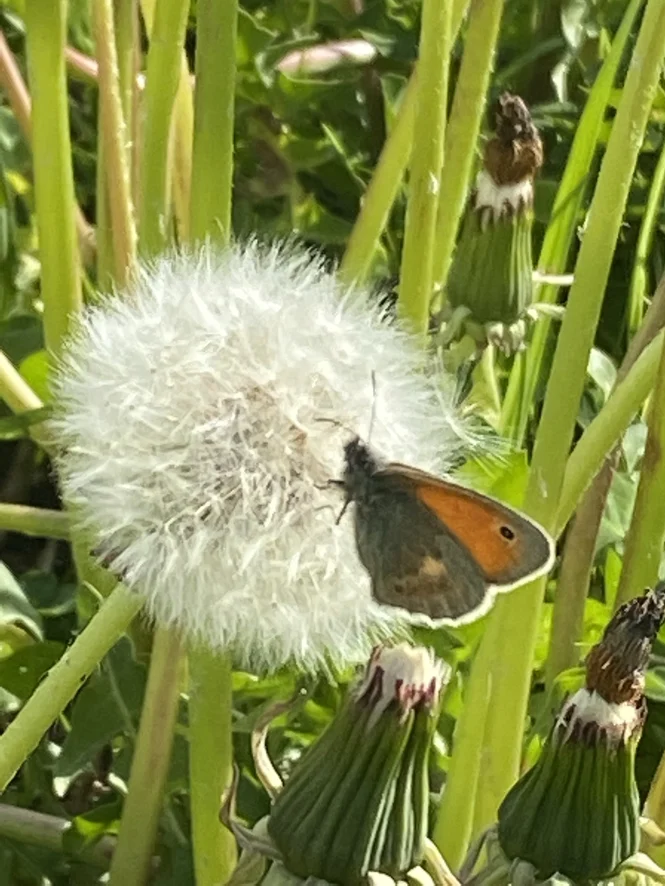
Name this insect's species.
Coenonympha pamphilus
